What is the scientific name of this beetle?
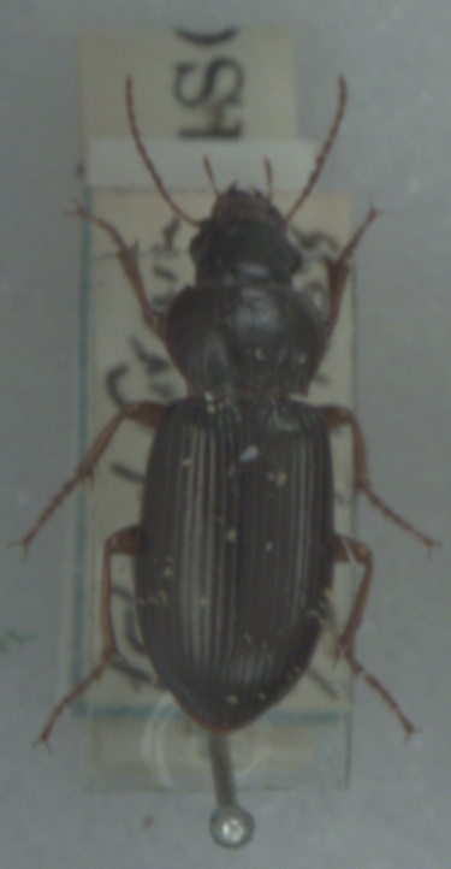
Amara convexiuscula
